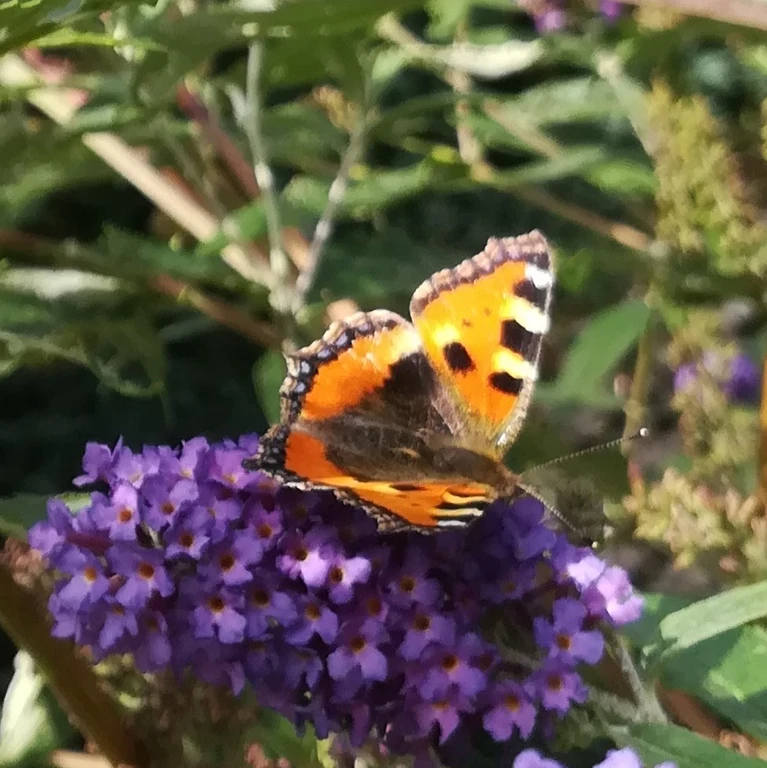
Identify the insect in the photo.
Aglais urticae
